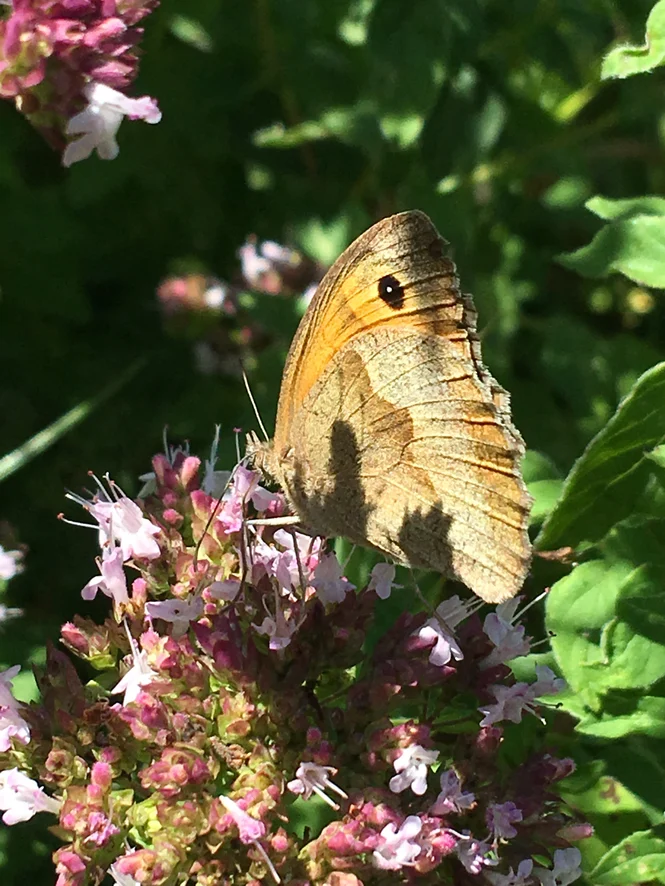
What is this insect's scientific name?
Maniola jurtina
